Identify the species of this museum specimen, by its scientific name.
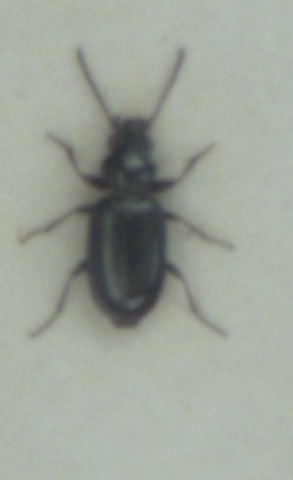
Bembidion minimum
